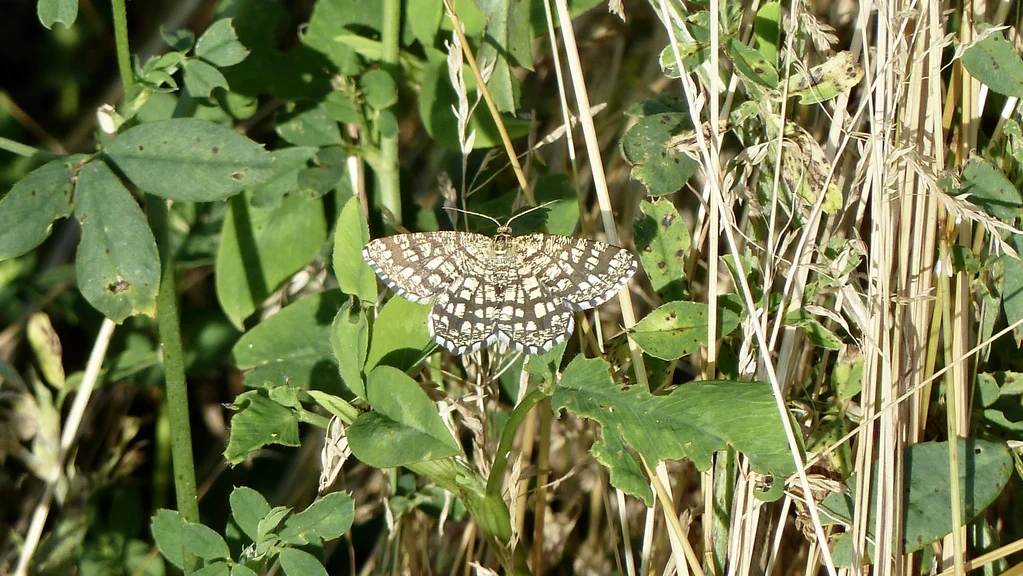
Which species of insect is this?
Chiasmia clathrata
